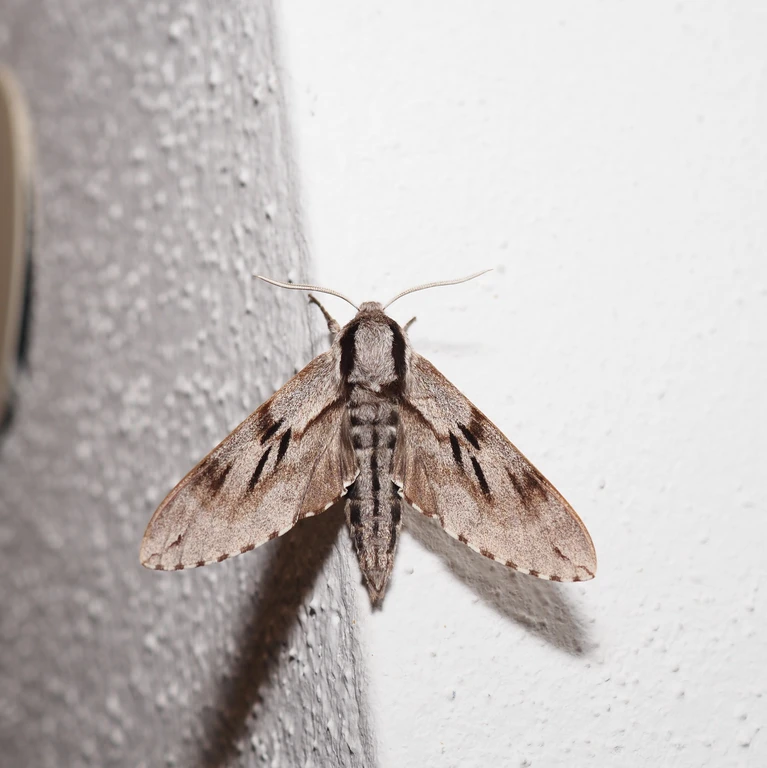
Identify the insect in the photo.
Sphinx pinastri
